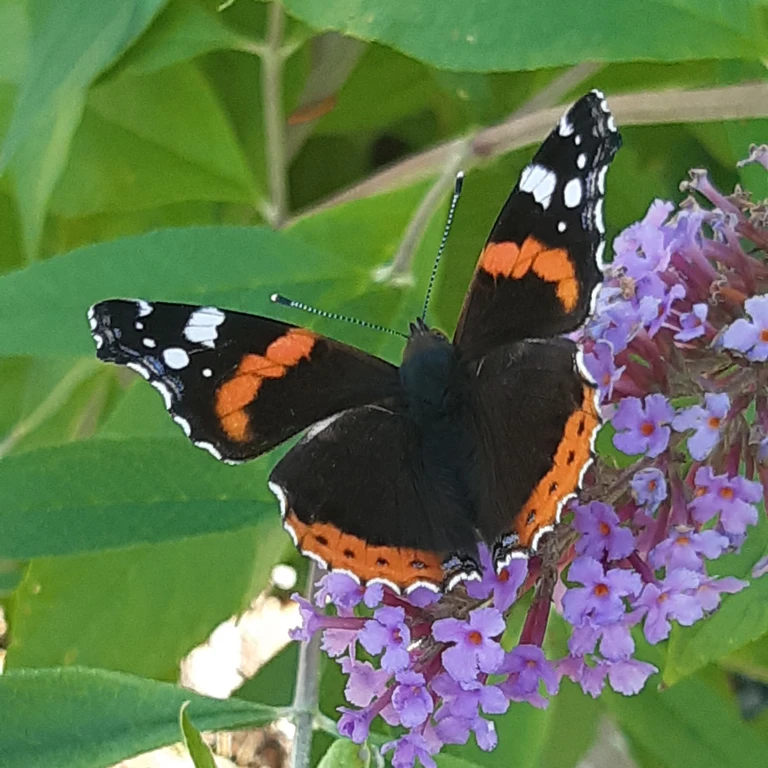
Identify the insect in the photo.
Vanessa atalanta
